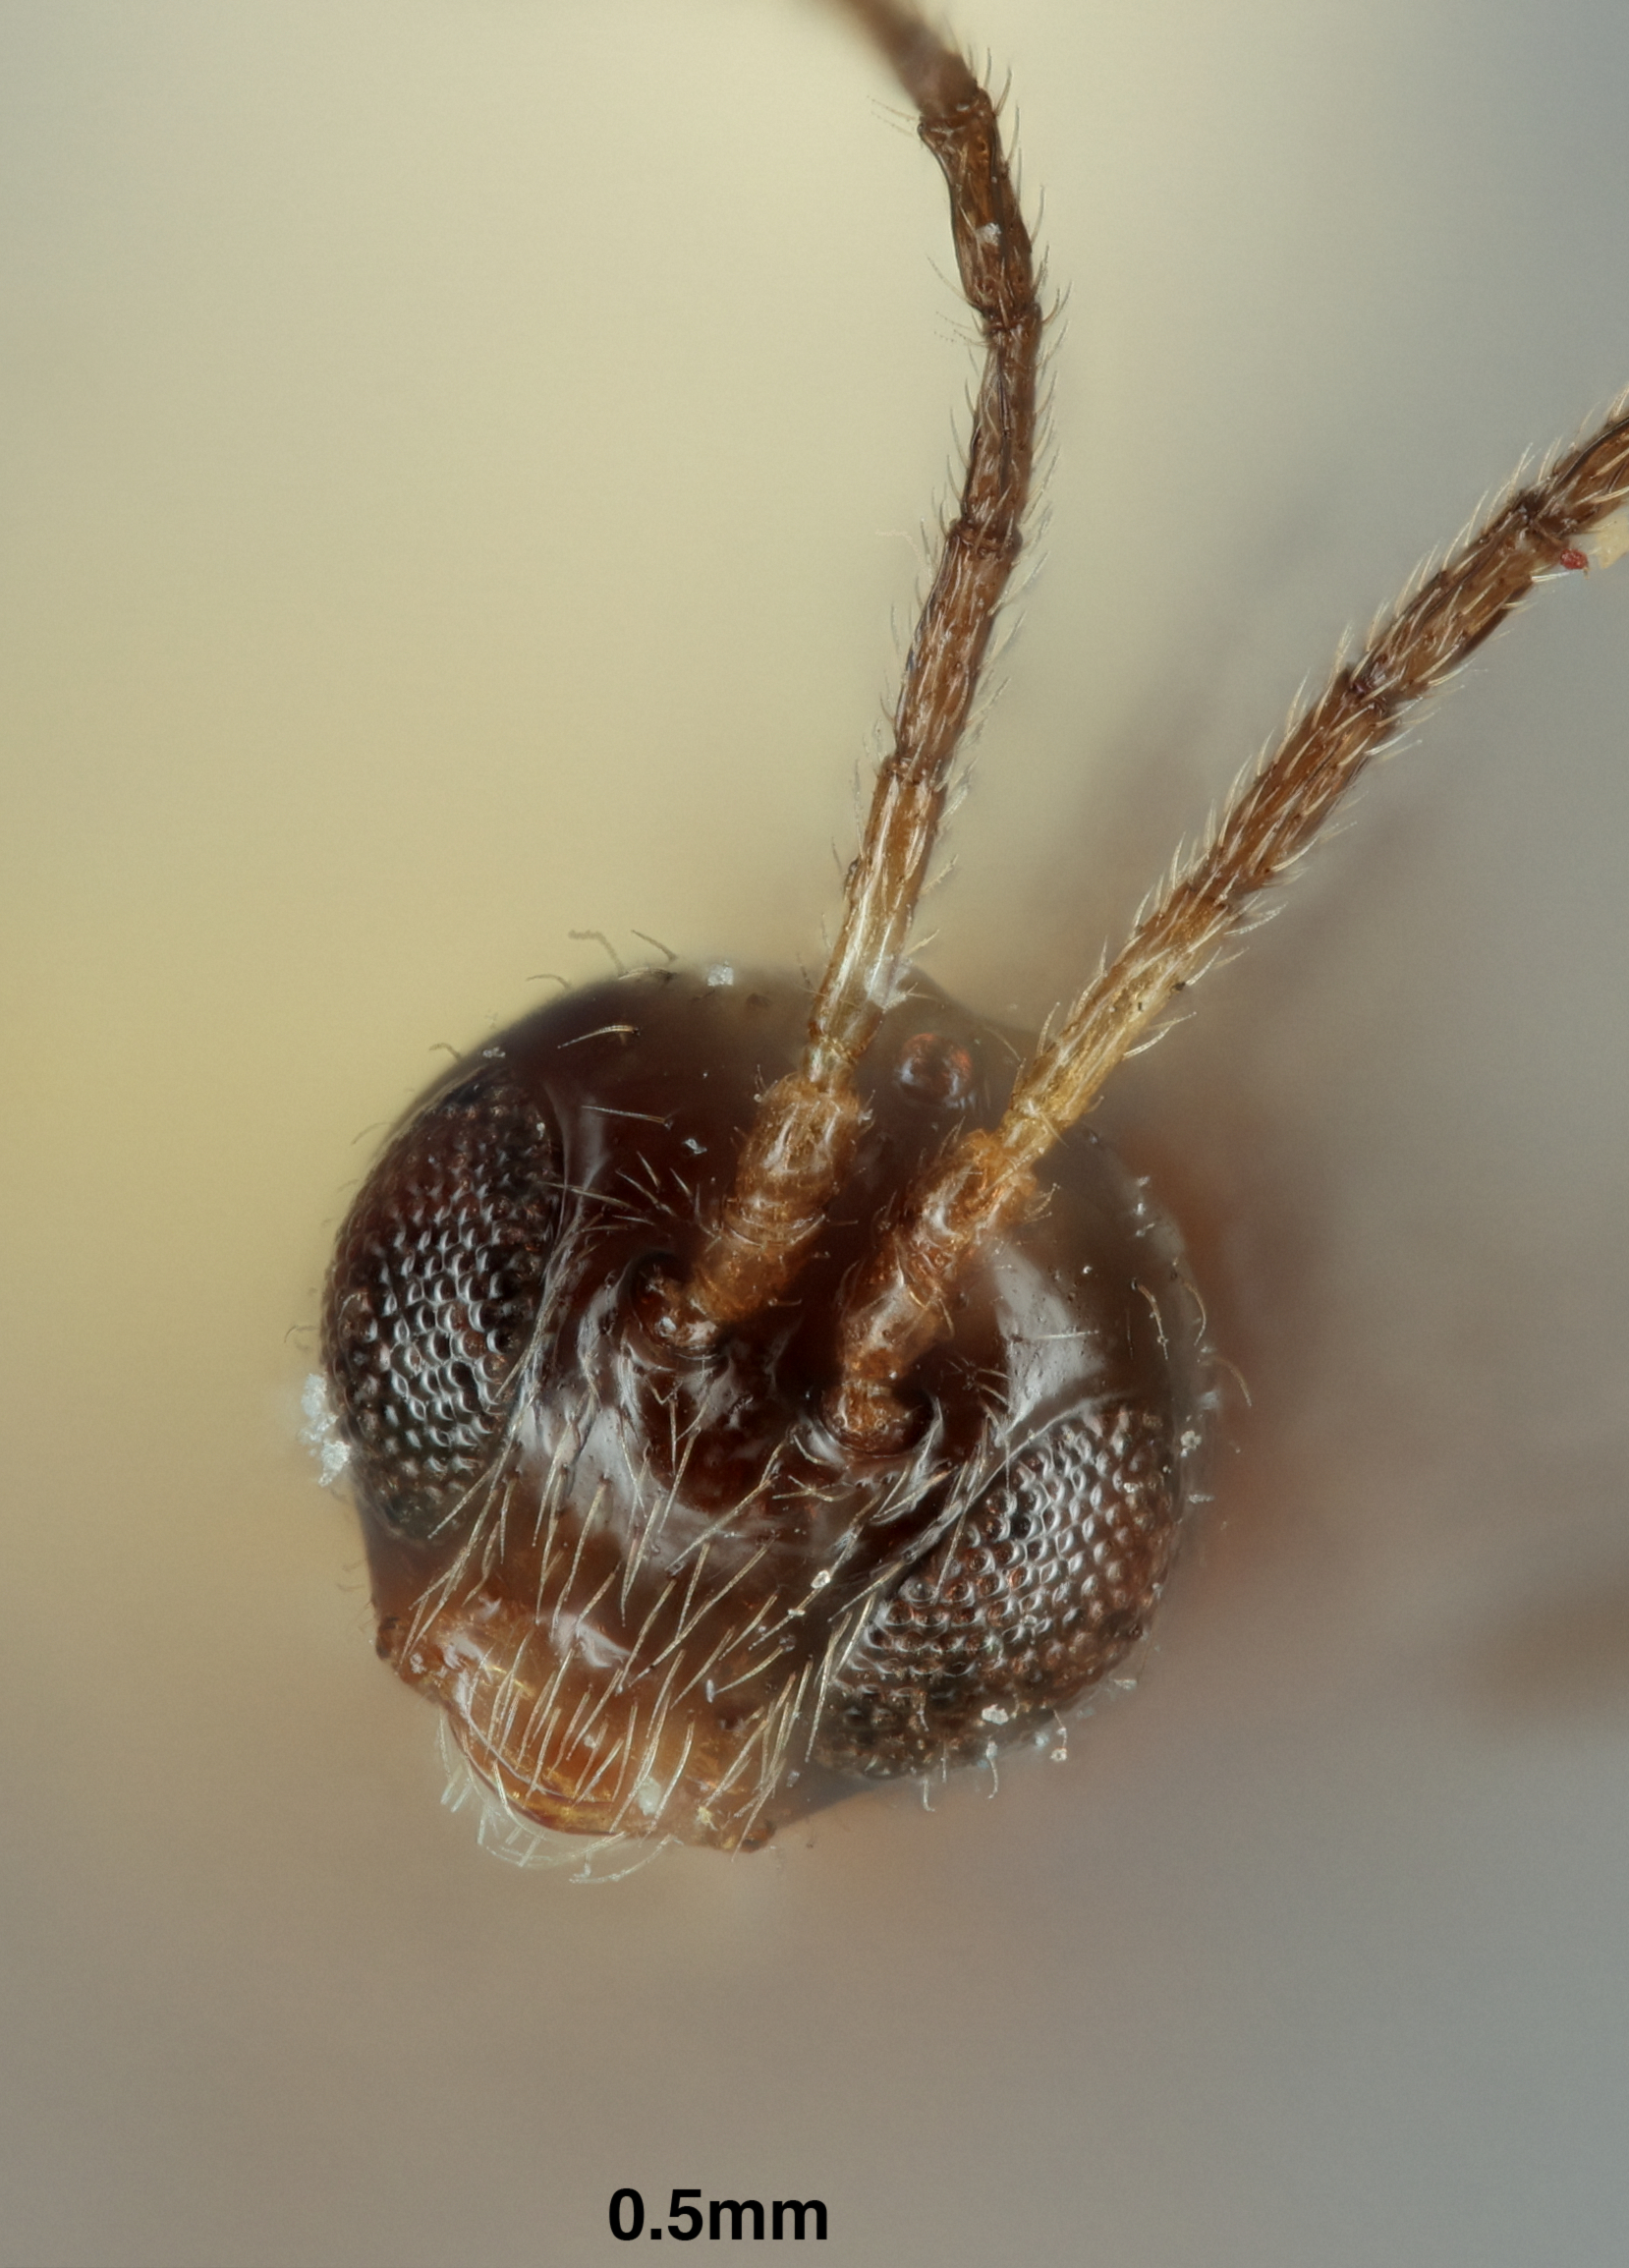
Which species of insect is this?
Praon pakistanum
